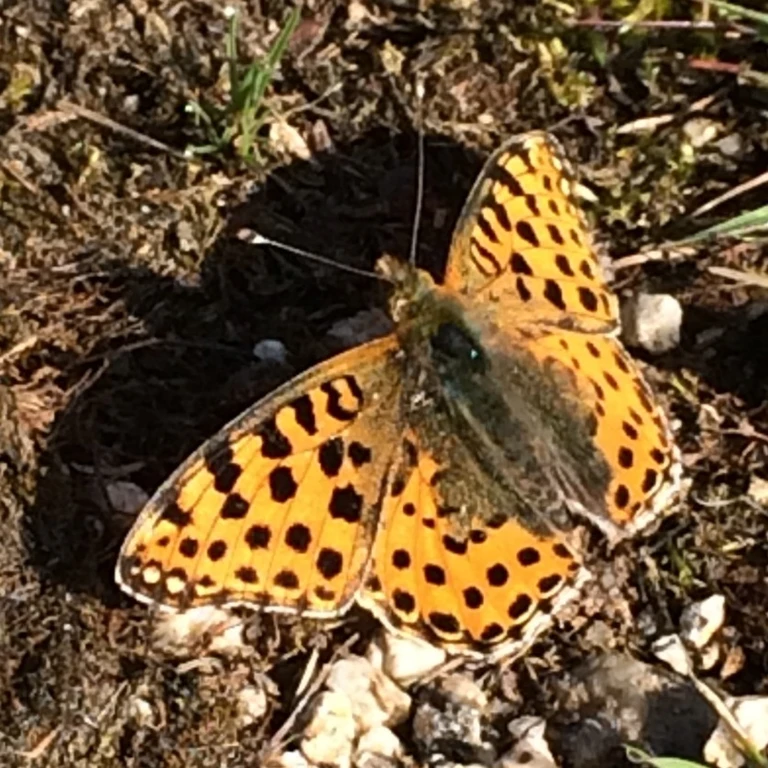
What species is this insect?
Issoria lathonia
